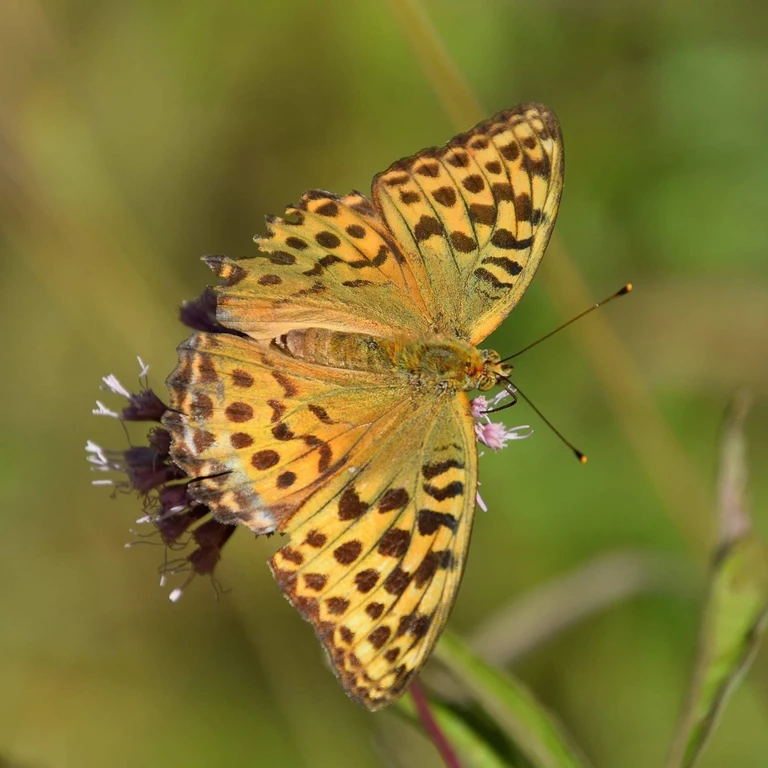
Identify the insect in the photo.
Argynnis paphia
